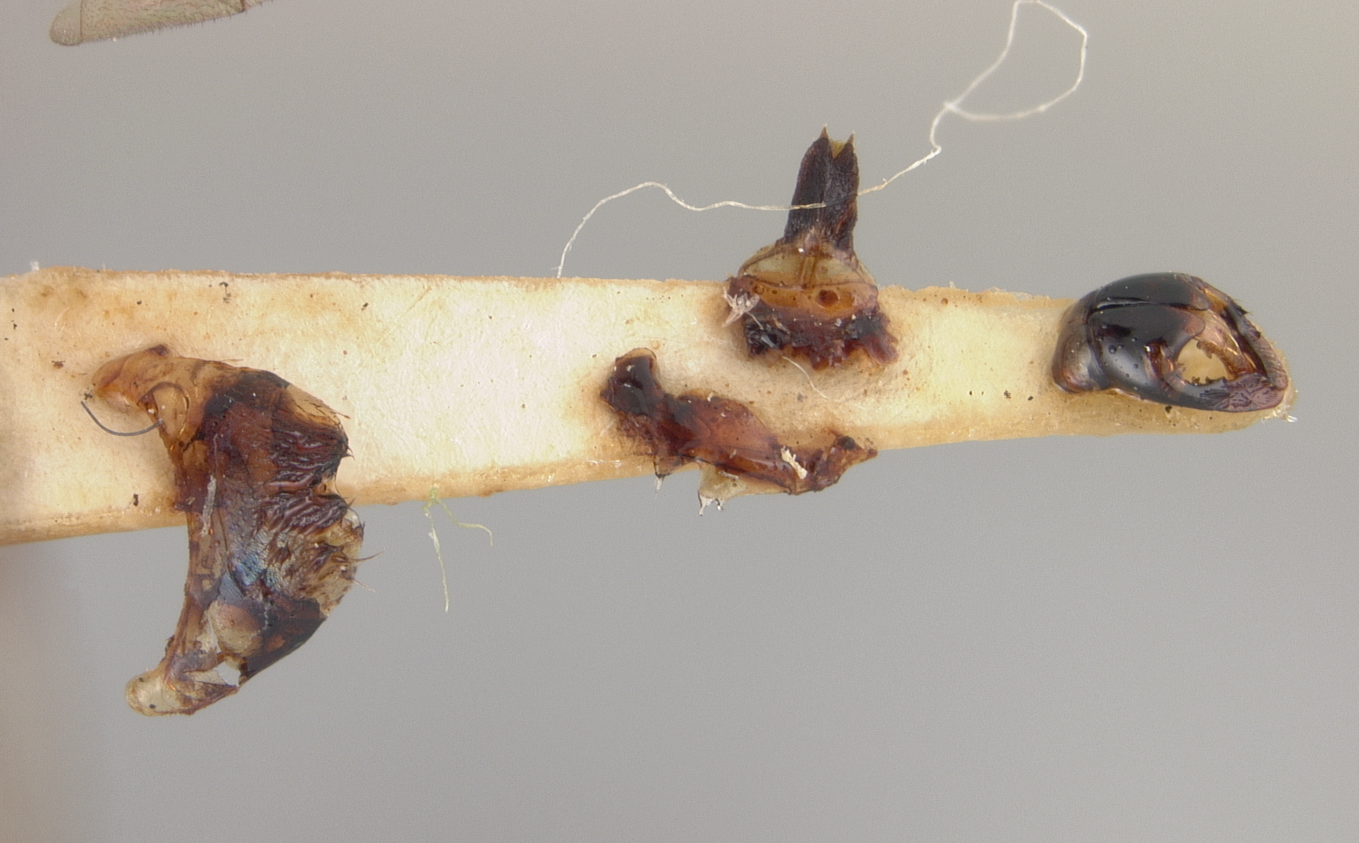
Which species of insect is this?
Andrena cerasifolii
